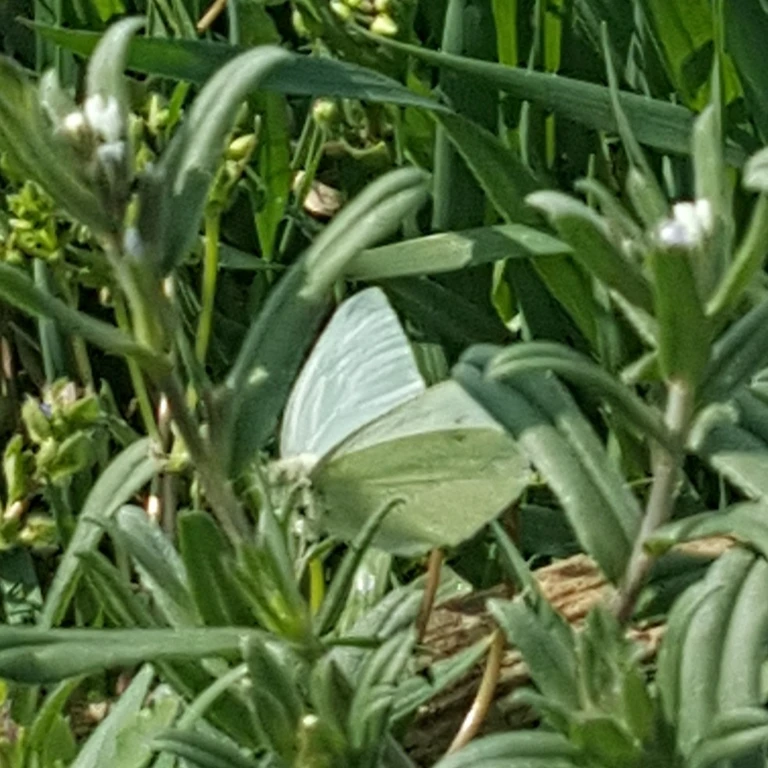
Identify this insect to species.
Pieris rapae
